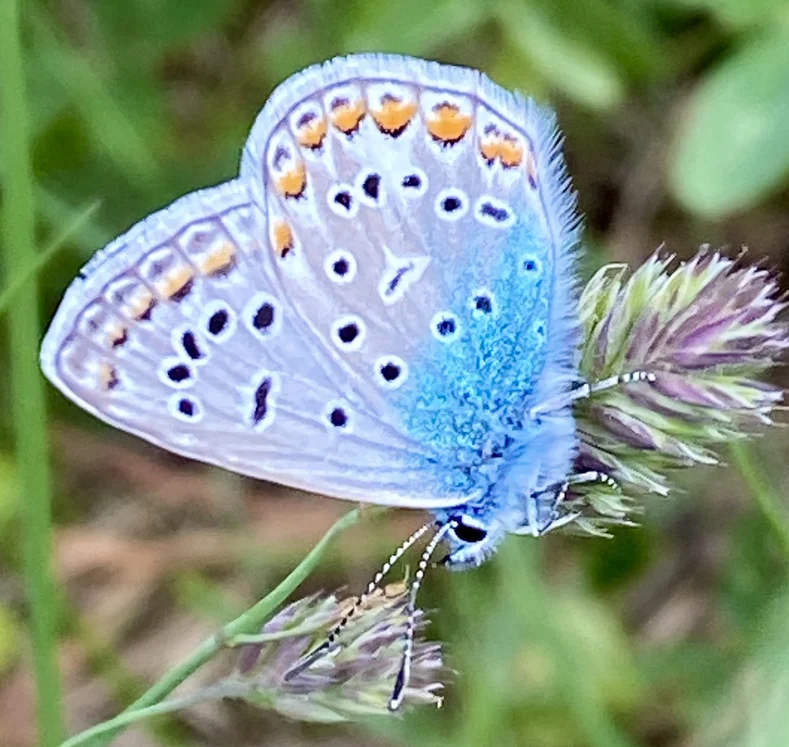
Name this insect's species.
Polyommatus icarus
